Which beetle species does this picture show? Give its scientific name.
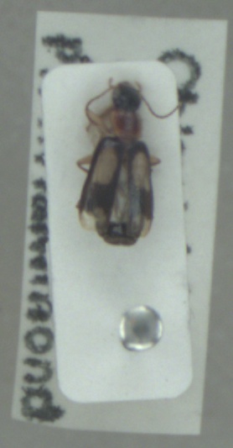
Dromius quadrimaculatus
